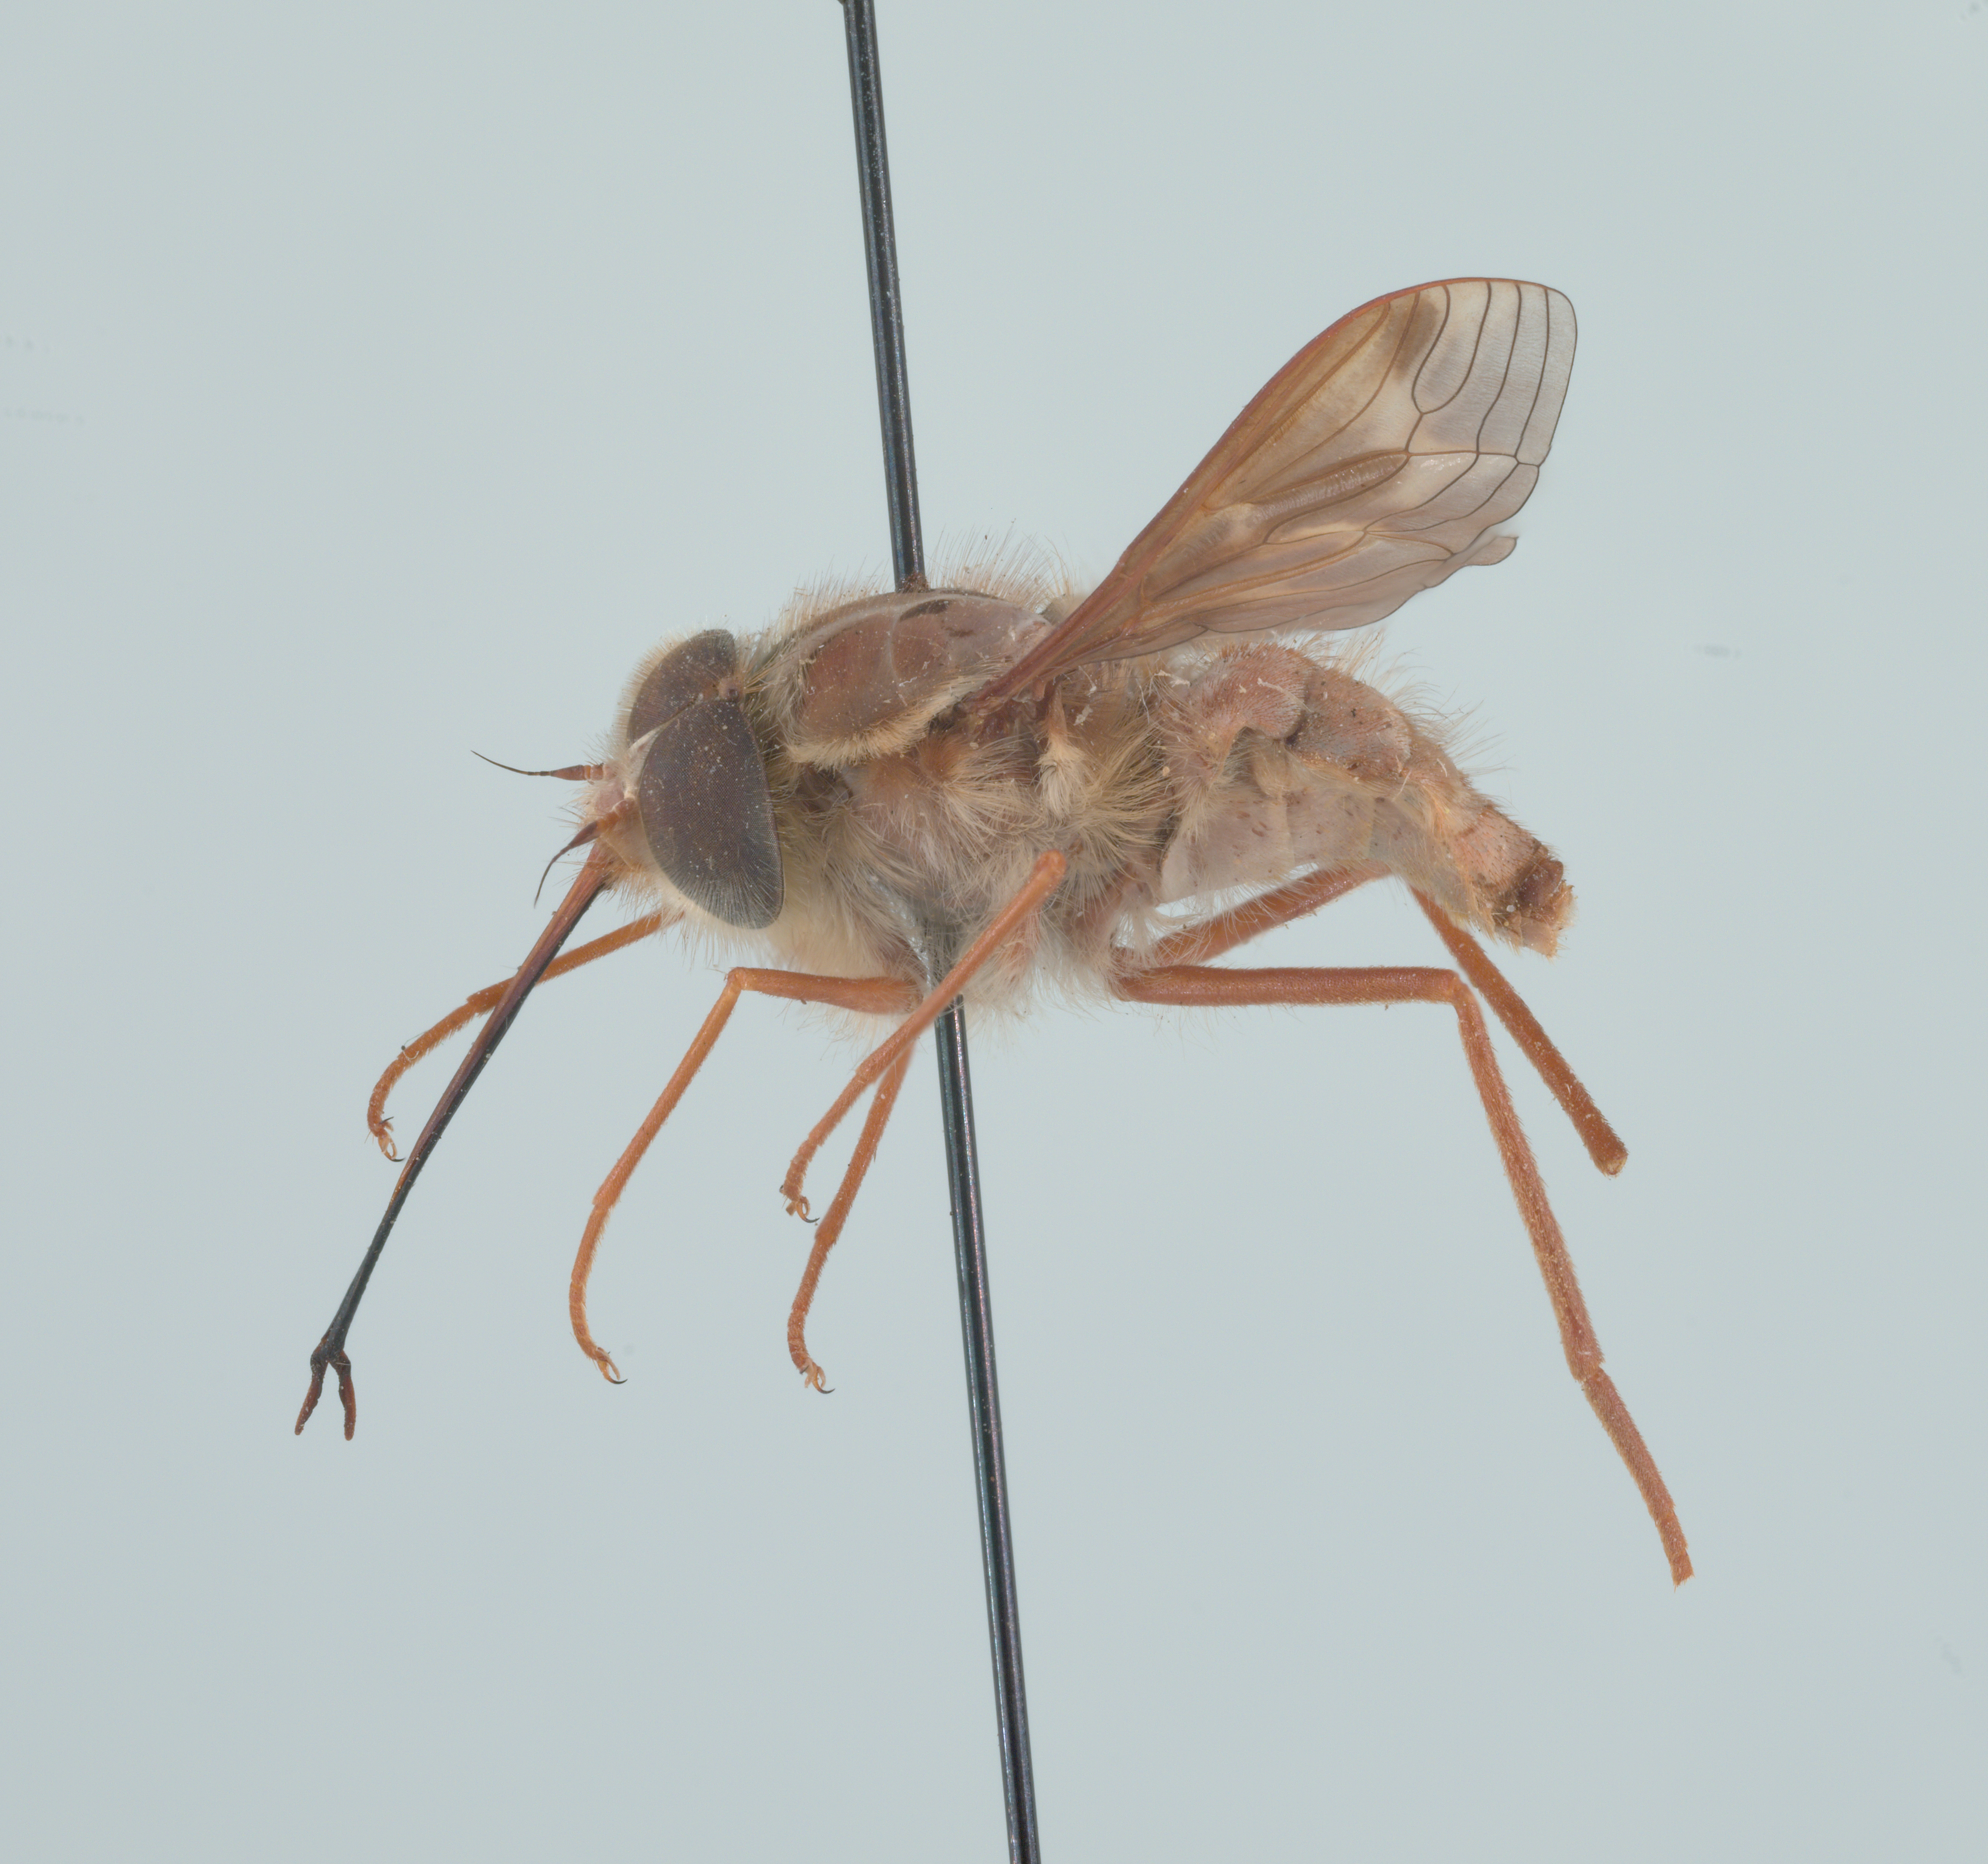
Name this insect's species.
Hirmoneura nubipennis (also Trichophthalma nubipennis)
